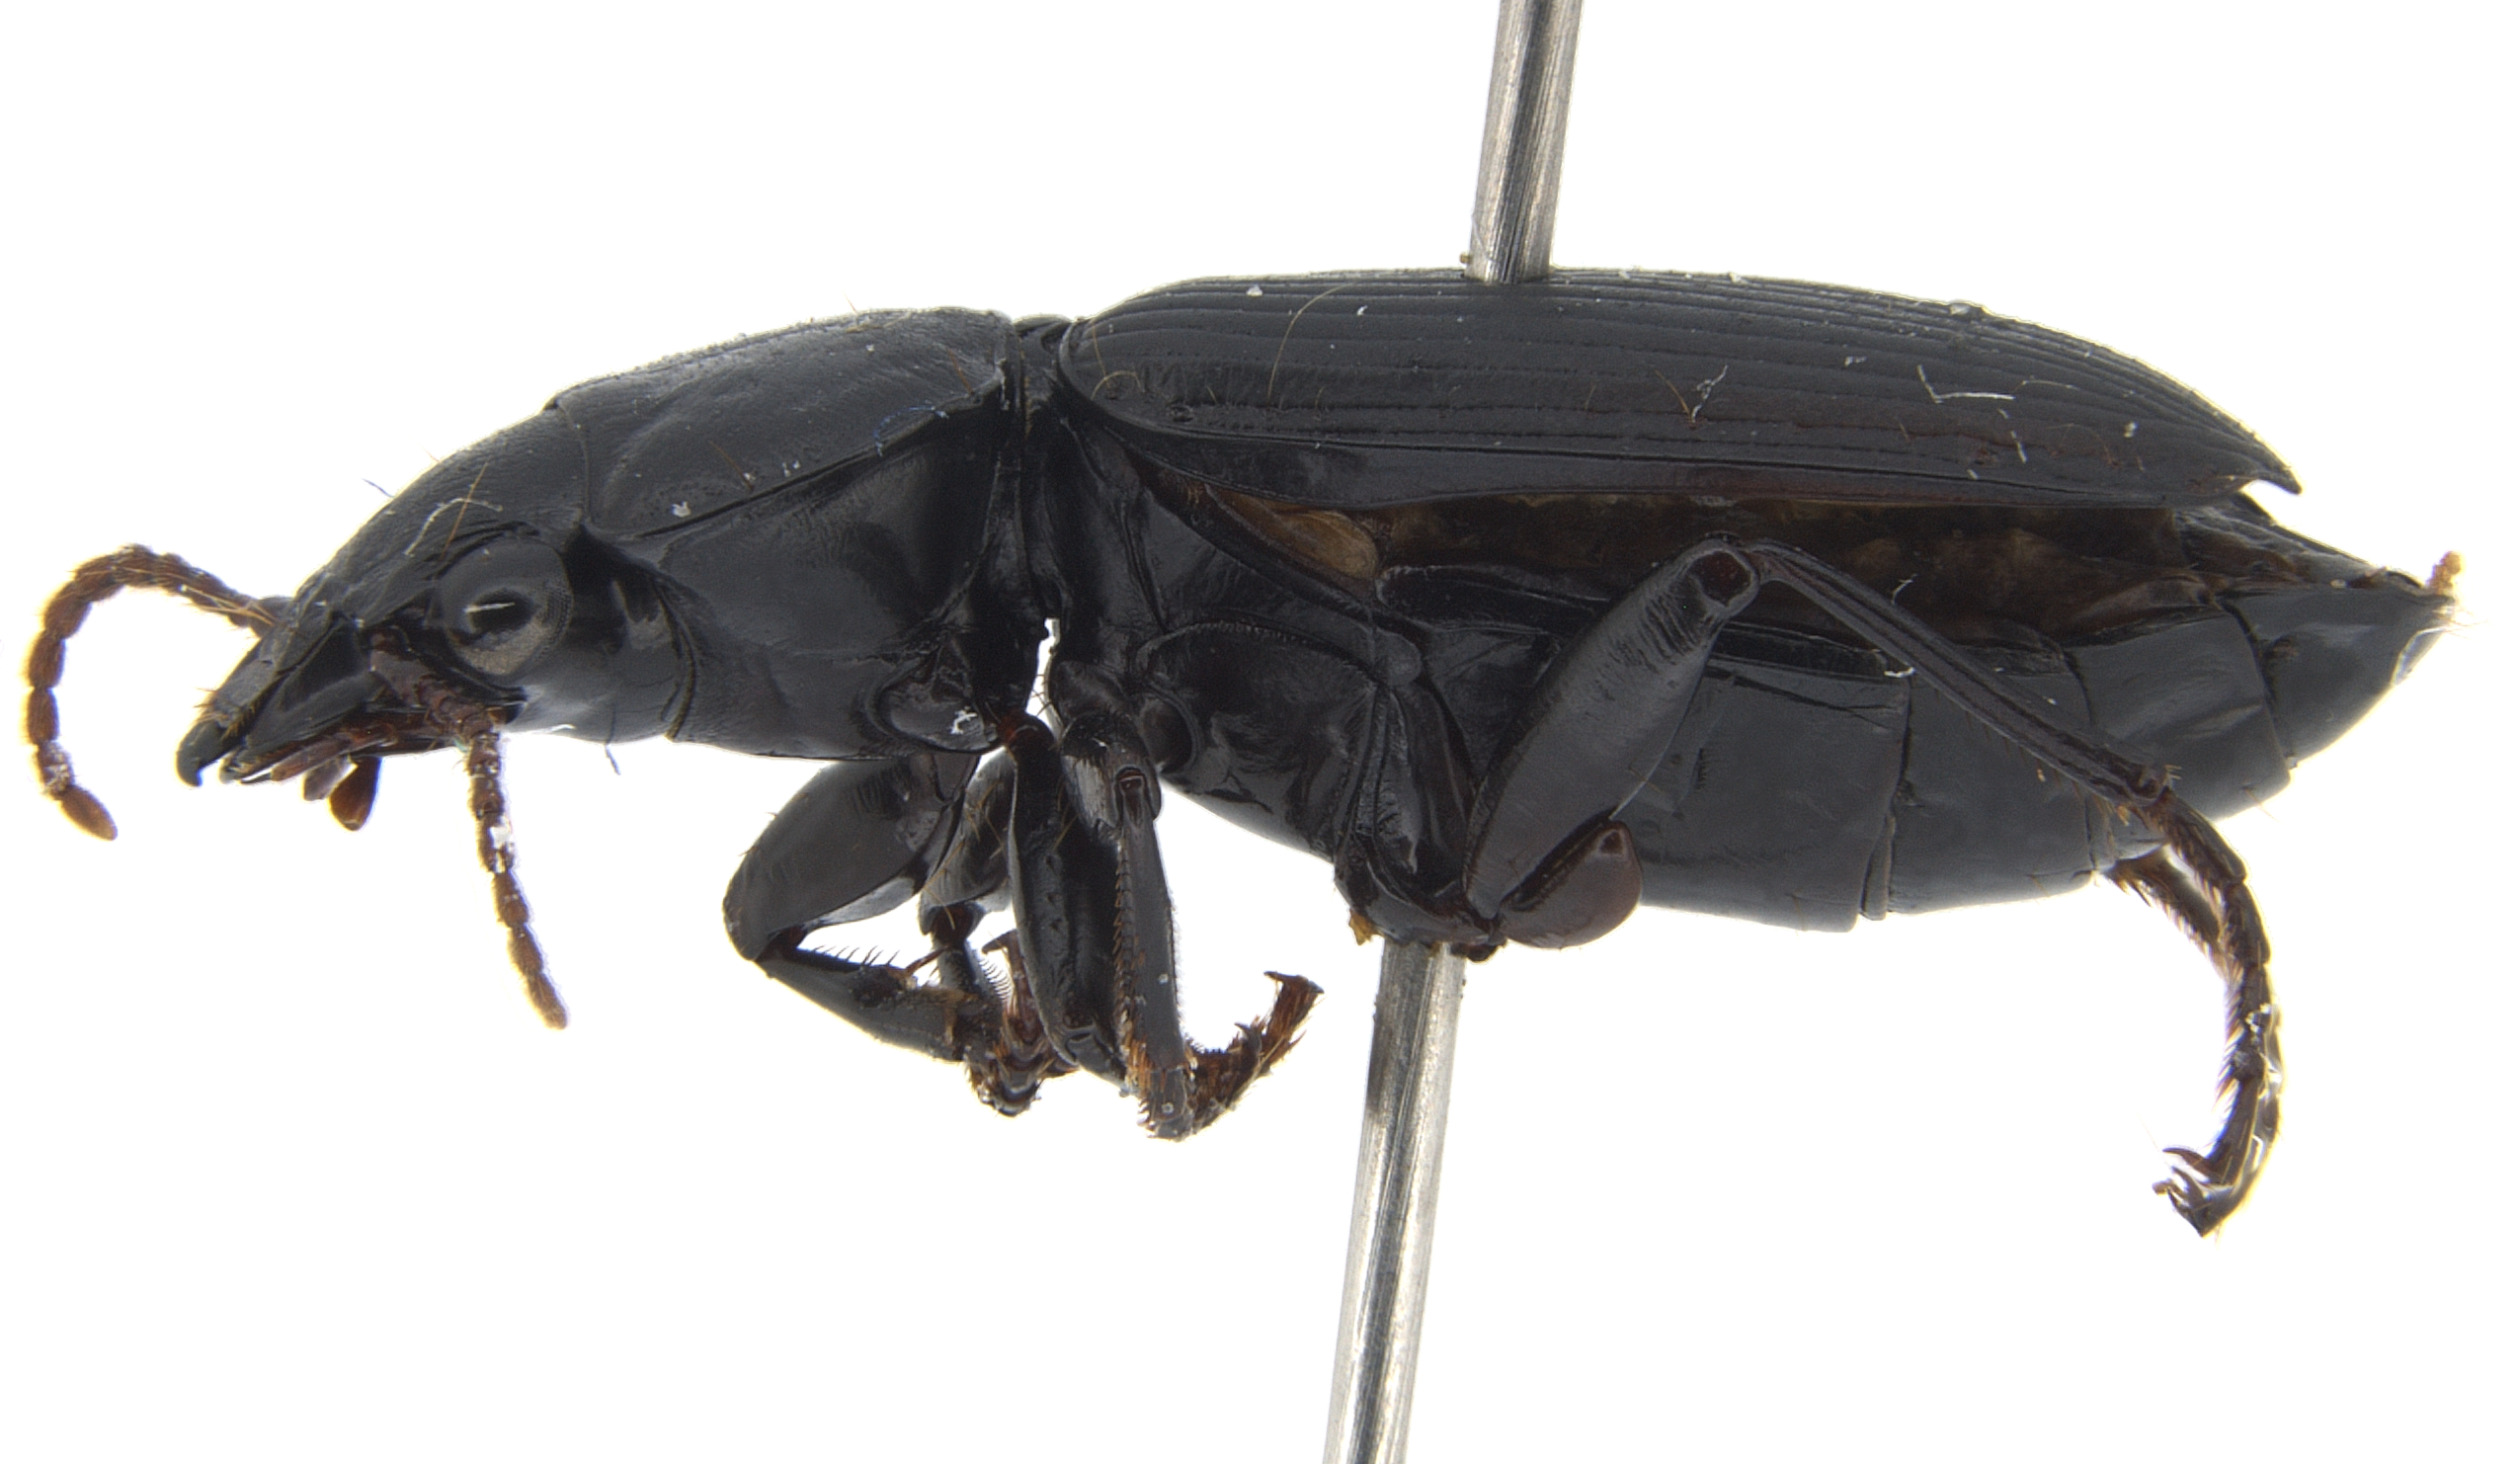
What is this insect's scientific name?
Apenes morio
